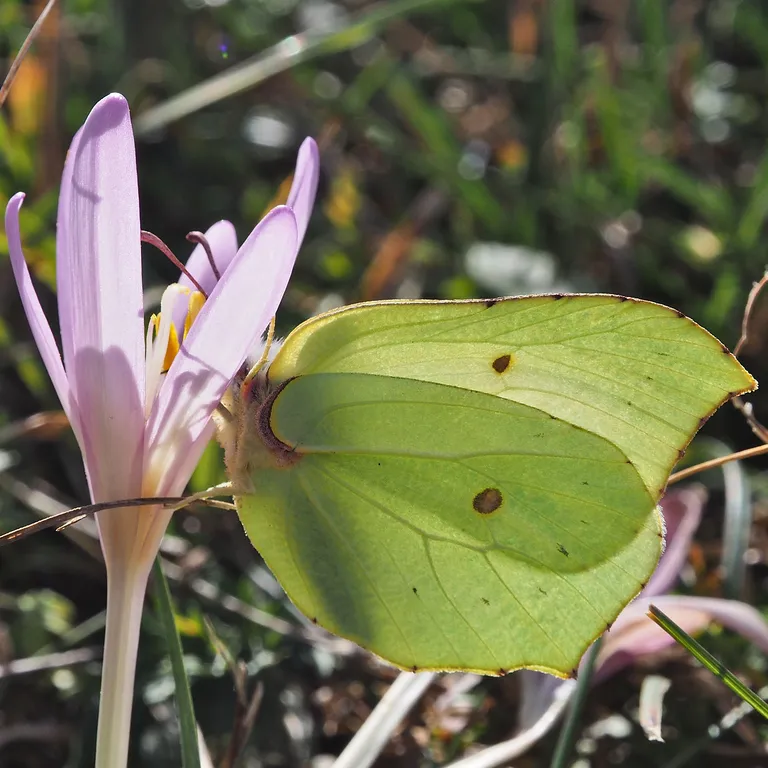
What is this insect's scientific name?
Gonepteryx rhamni
